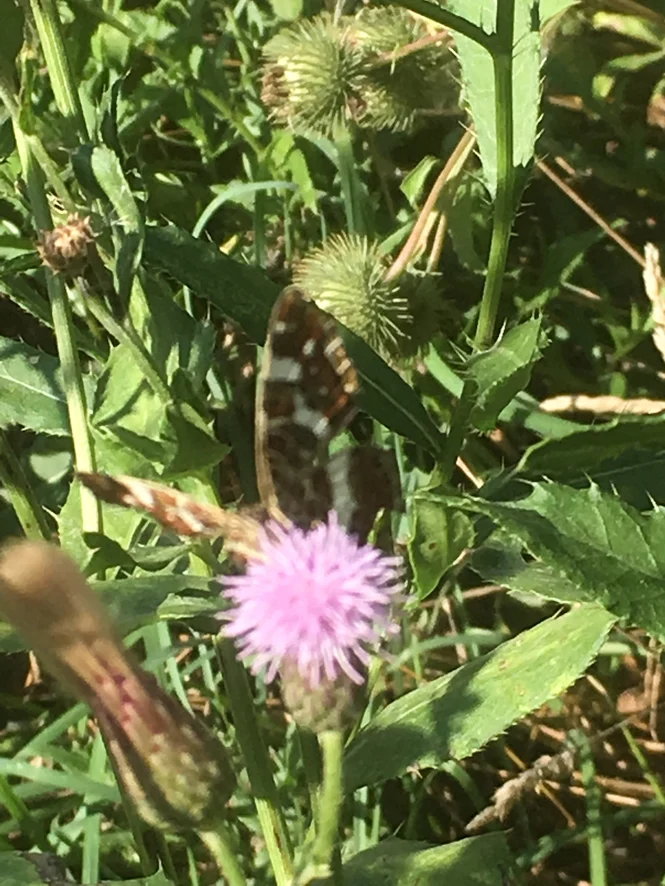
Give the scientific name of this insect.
Araschnia levana
